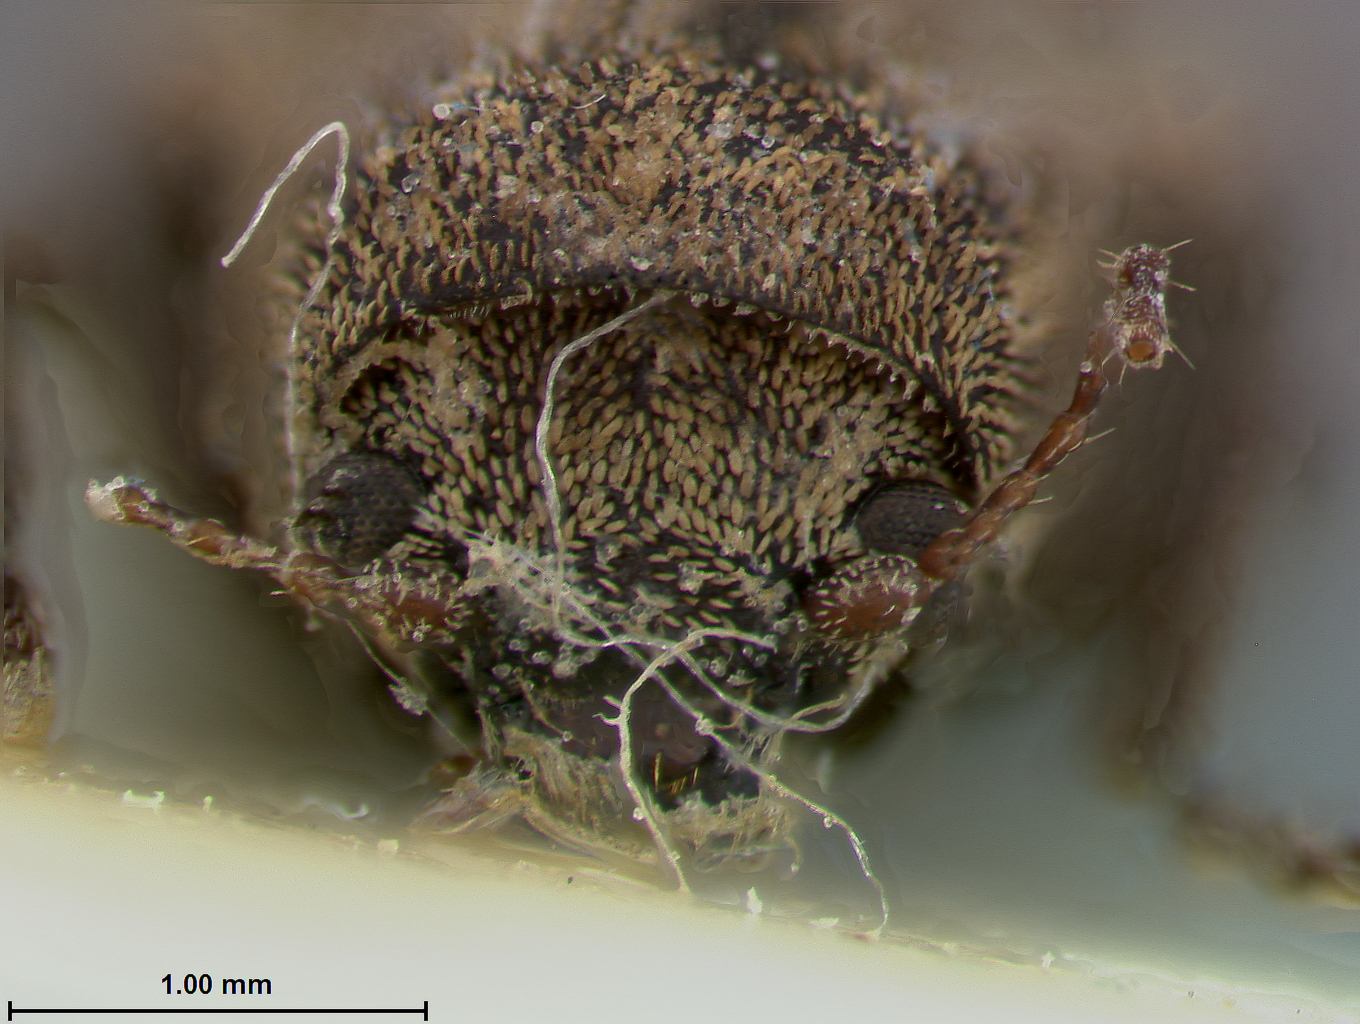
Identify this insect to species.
Myochrous monrosi
